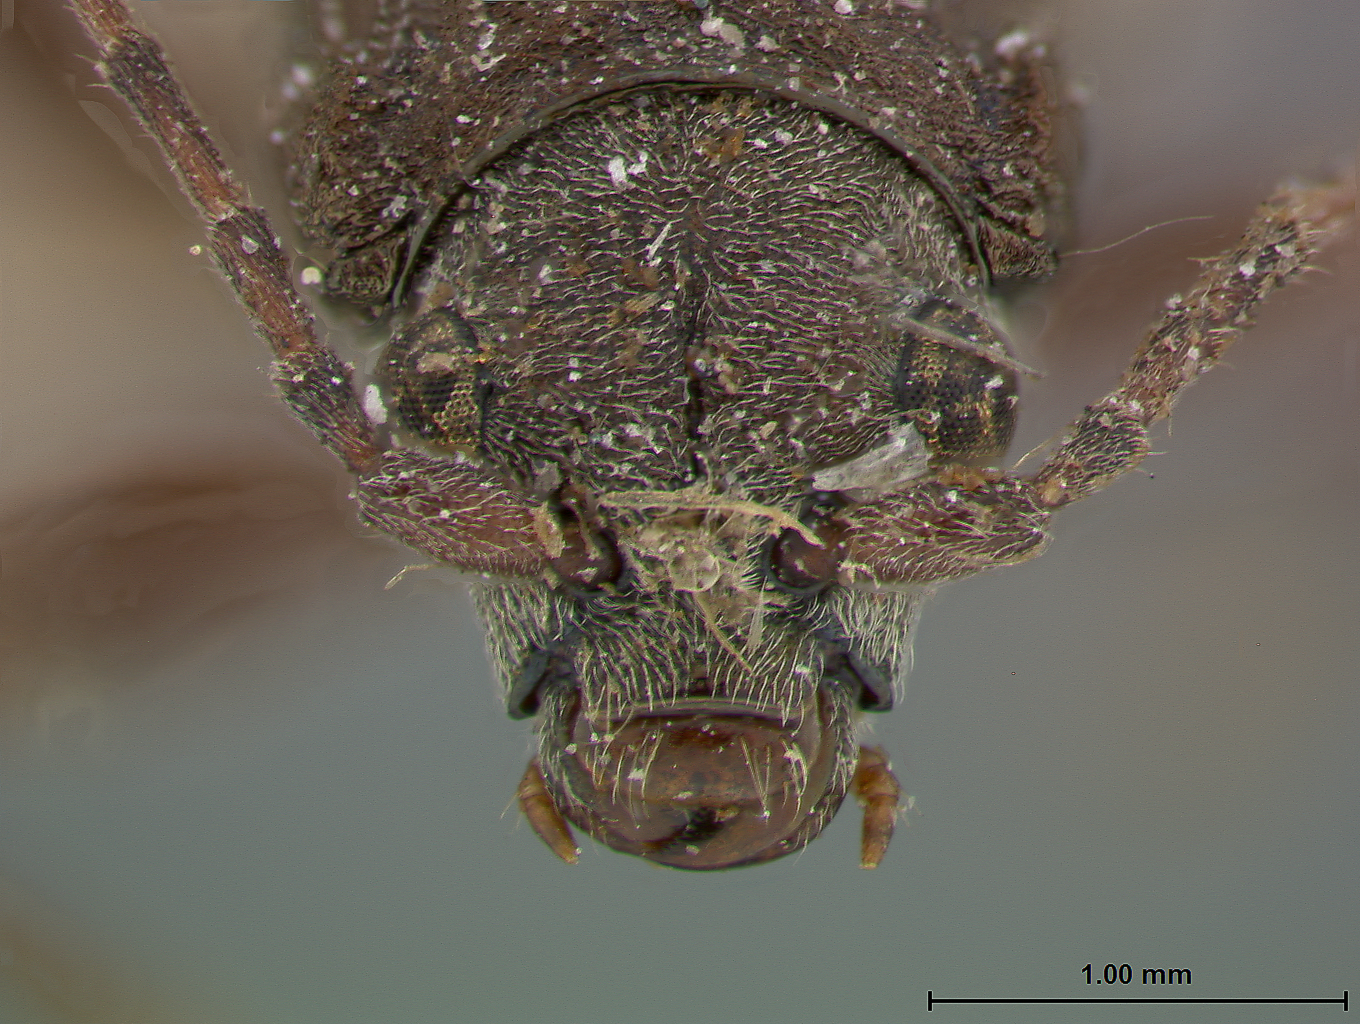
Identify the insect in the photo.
Donacia dissimilis
